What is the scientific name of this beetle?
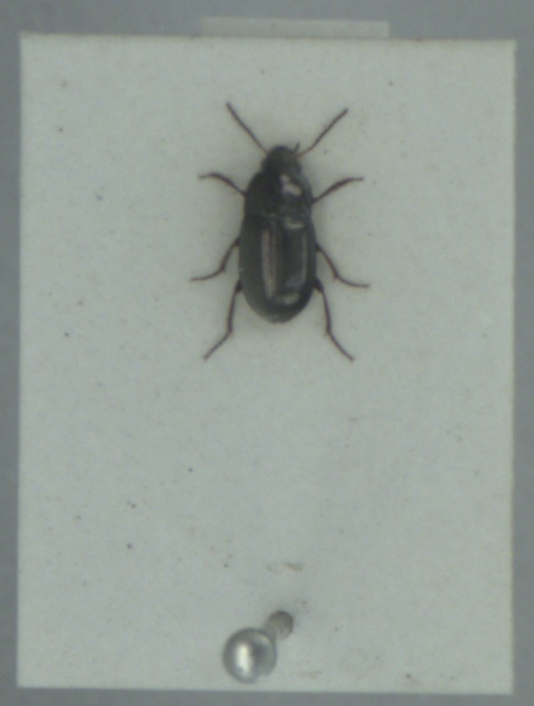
Amara tibialis
